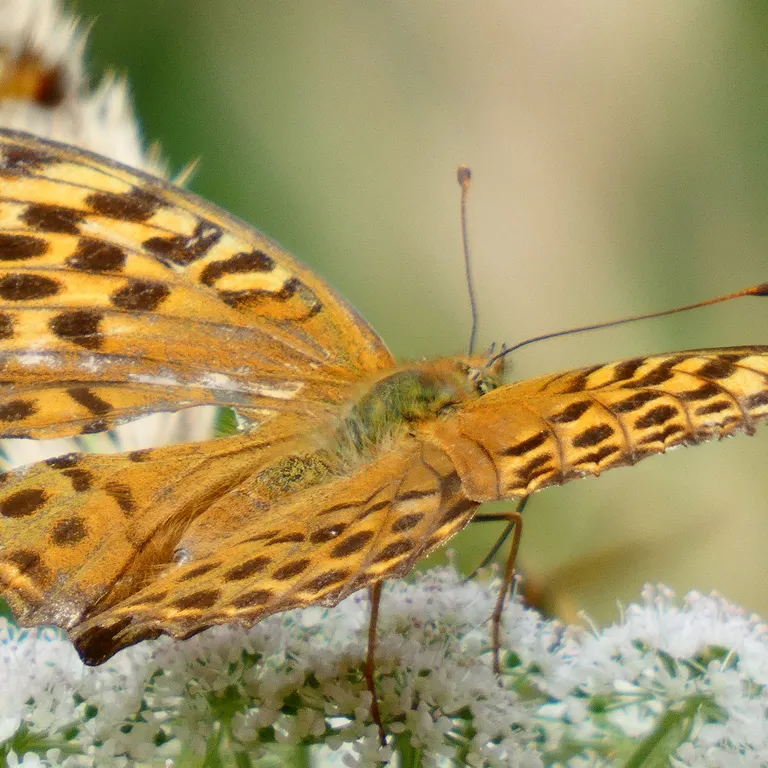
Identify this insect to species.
Argynnis paphia
